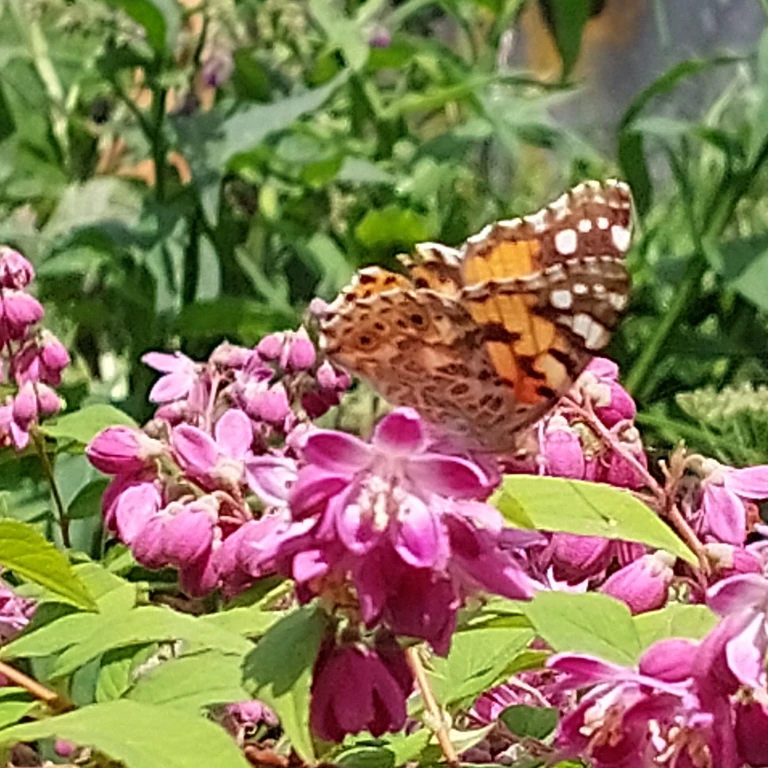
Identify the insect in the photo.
Vanessa cardui
